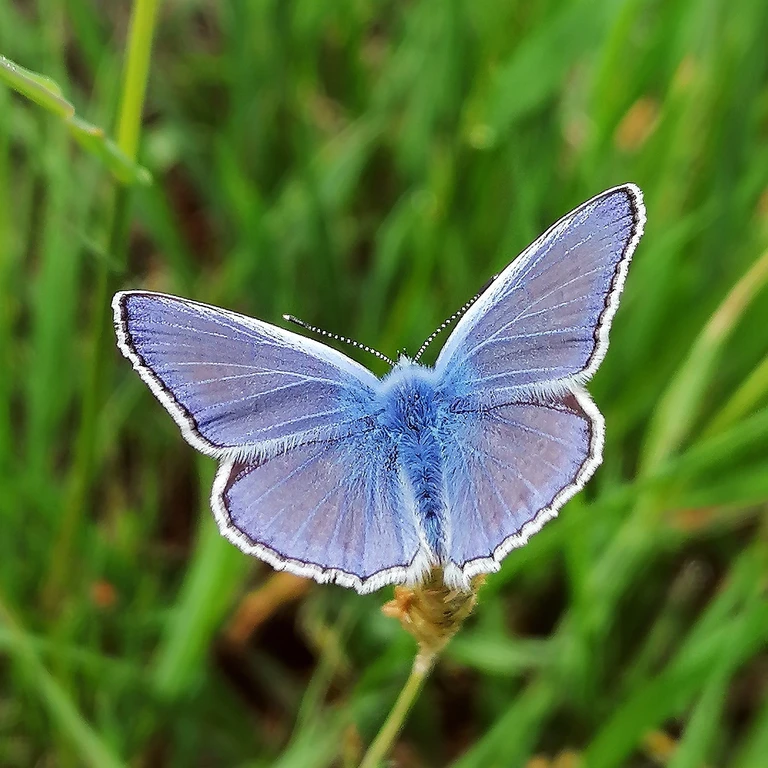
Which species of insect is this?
Polyommatus icarus
